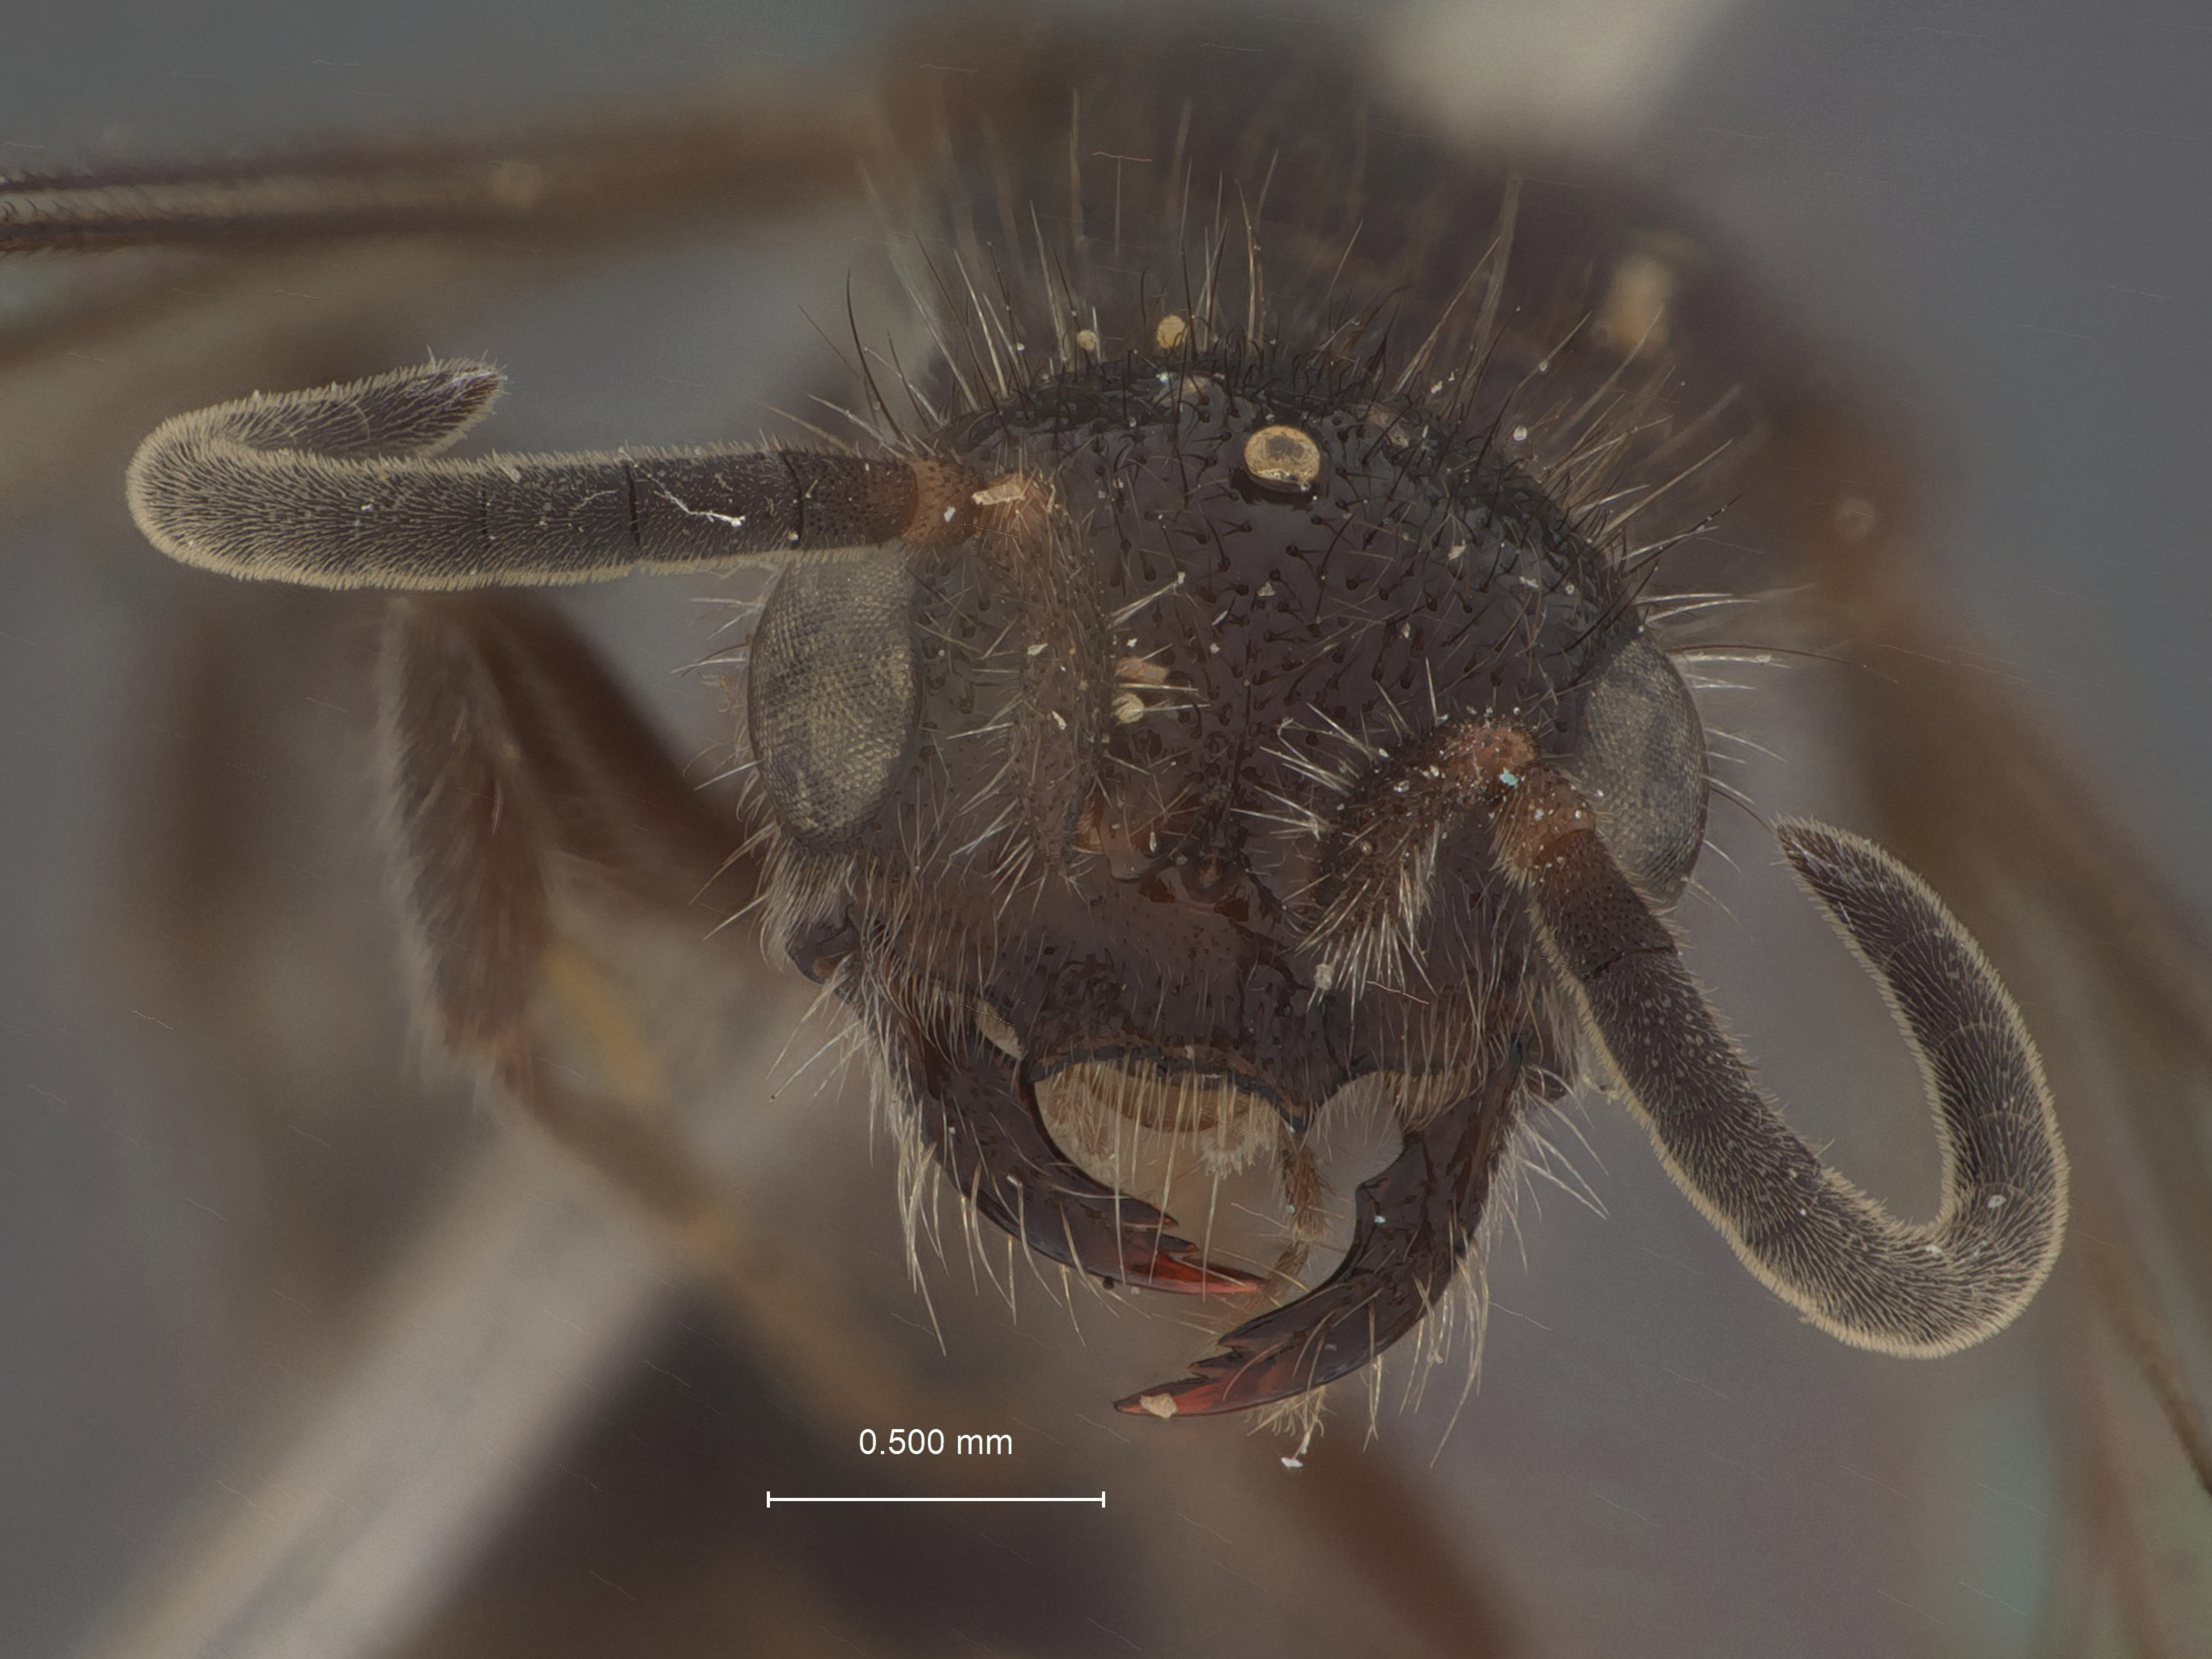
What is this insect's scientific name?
Squamulotilla bidentata
